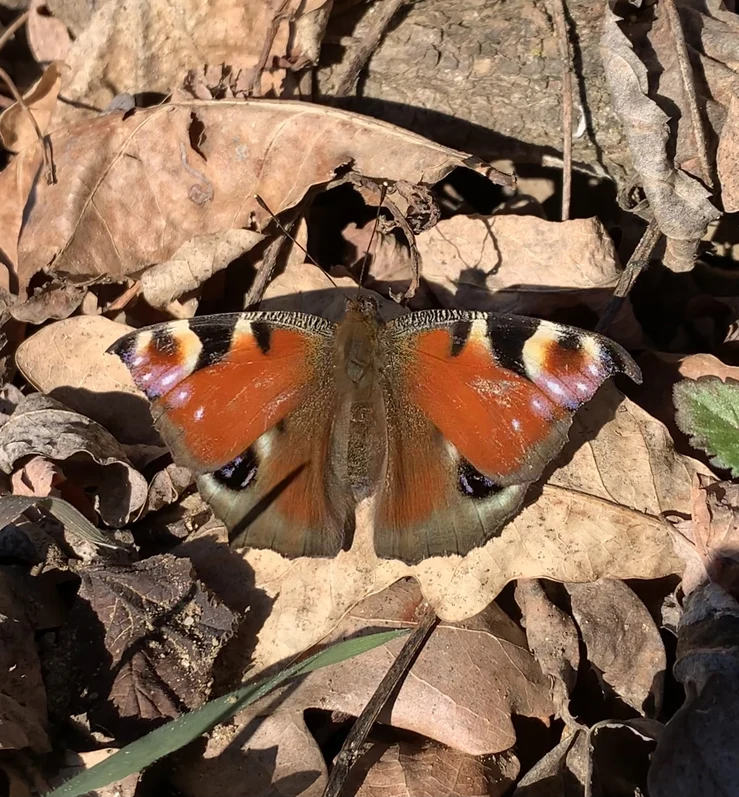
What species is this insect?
Aglais io
